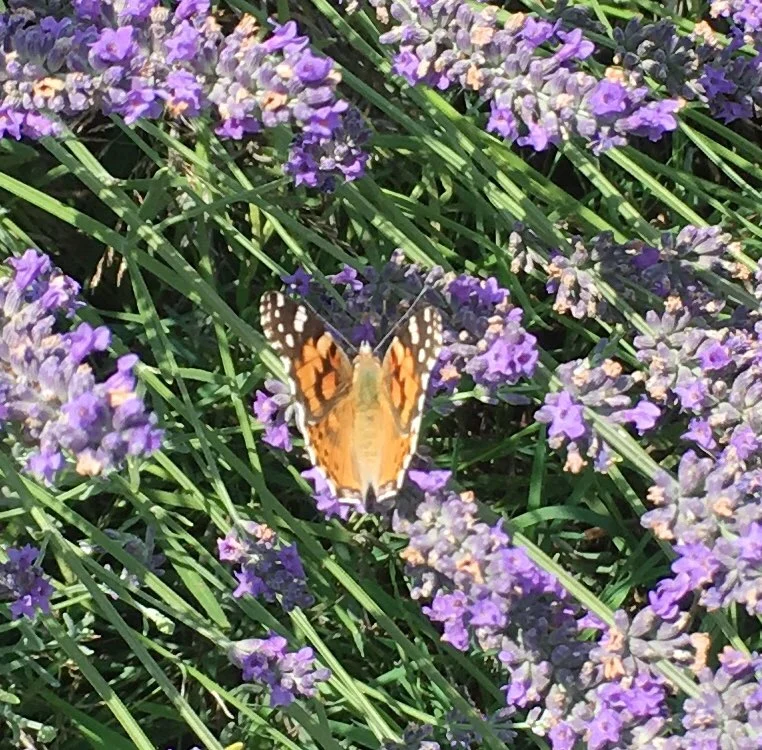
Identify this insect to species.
Vanessa cardui
